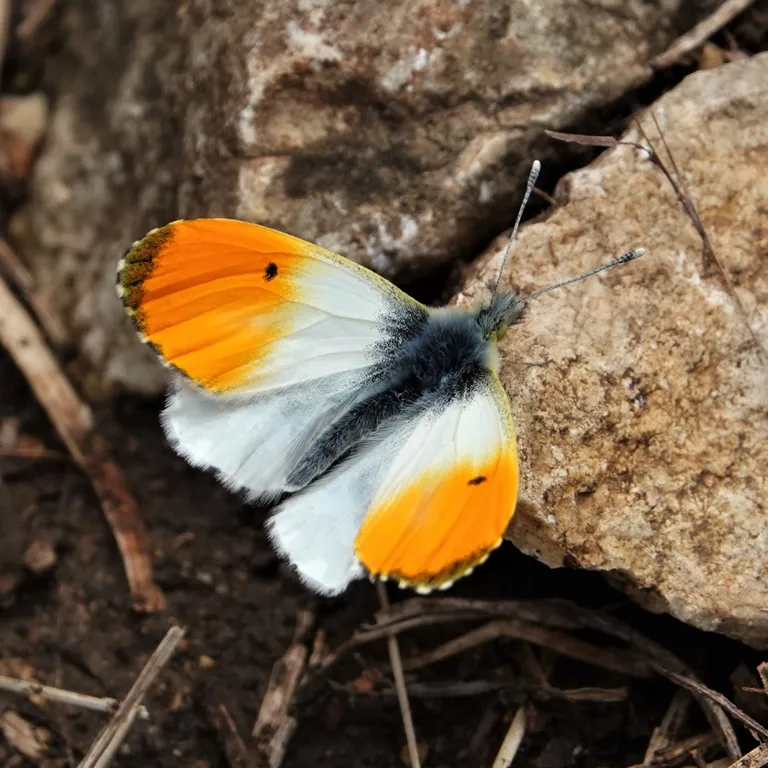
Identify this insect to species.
Anthocharis cardamines
